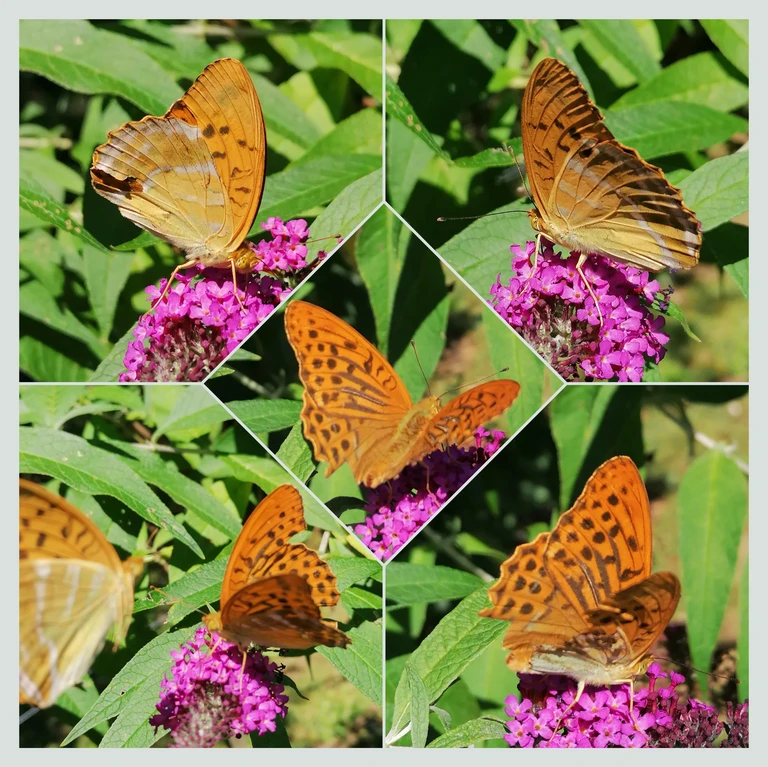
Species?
Argynnis paphia
